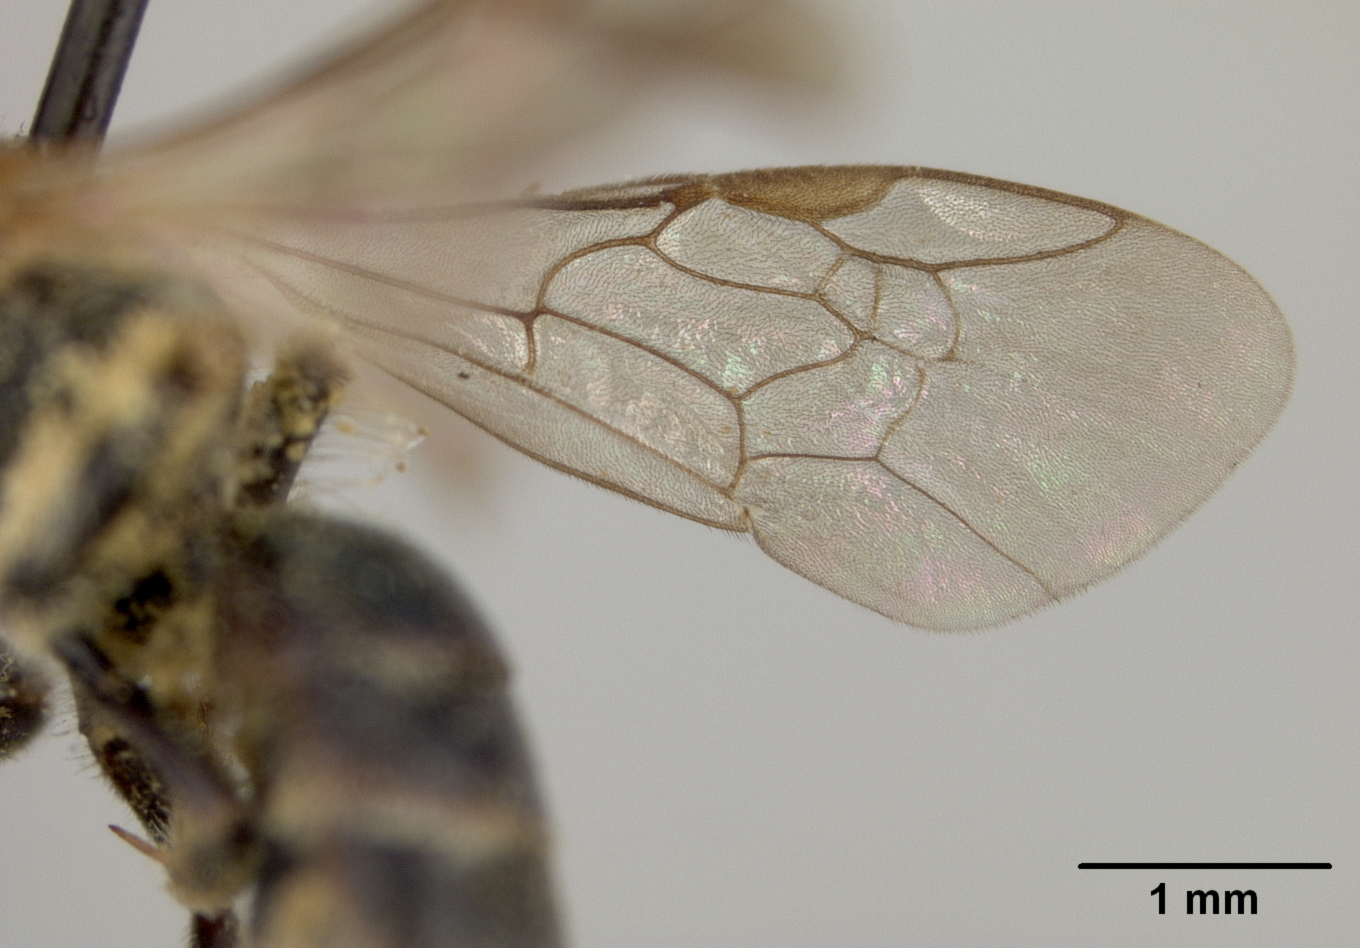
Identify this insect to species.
Halictus trichorhinus
